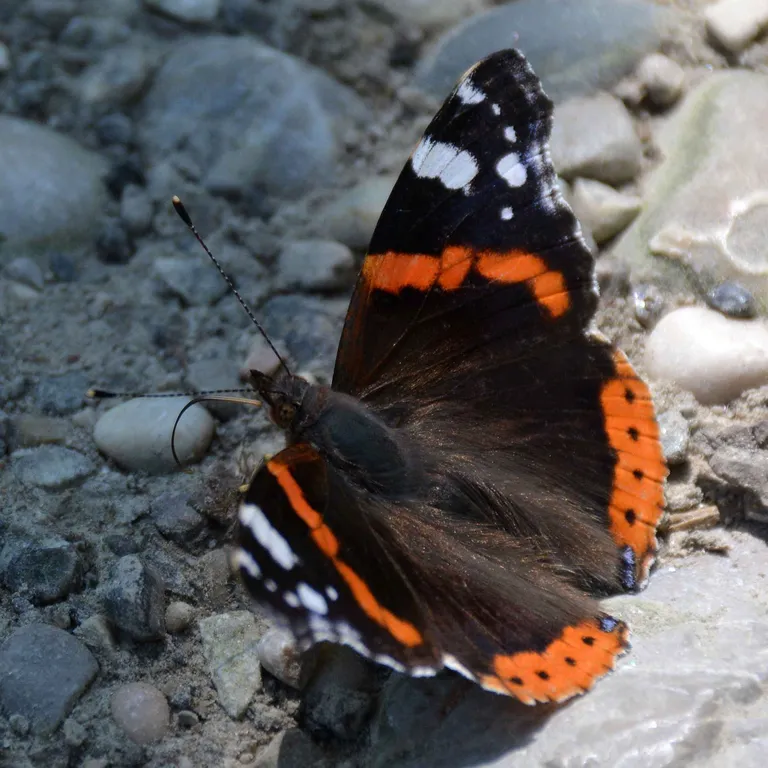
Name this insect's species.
Vanessa atalanta
